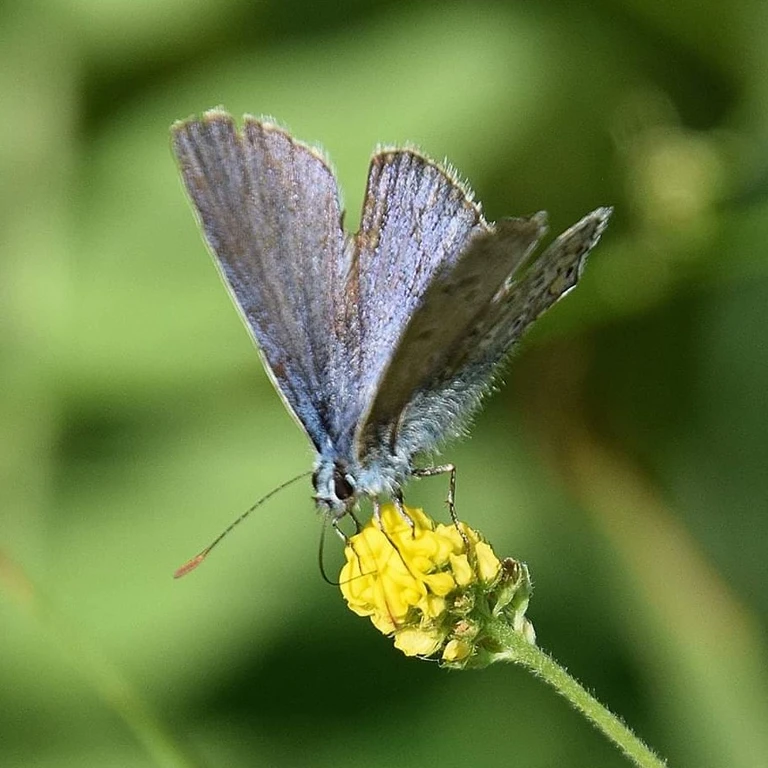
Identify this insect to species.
Polyommatus icarus
